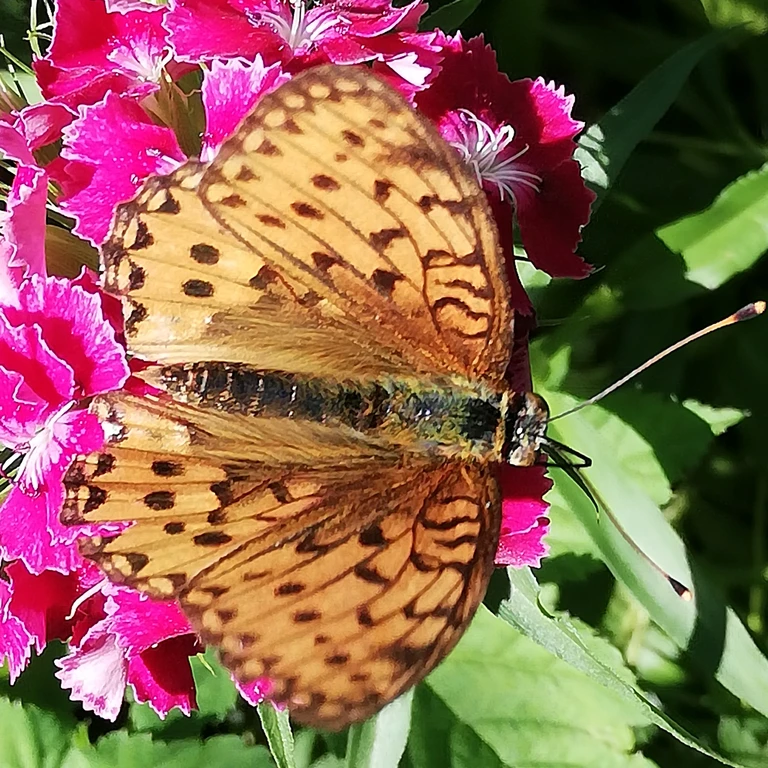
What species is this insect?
Speyeria aglaja
